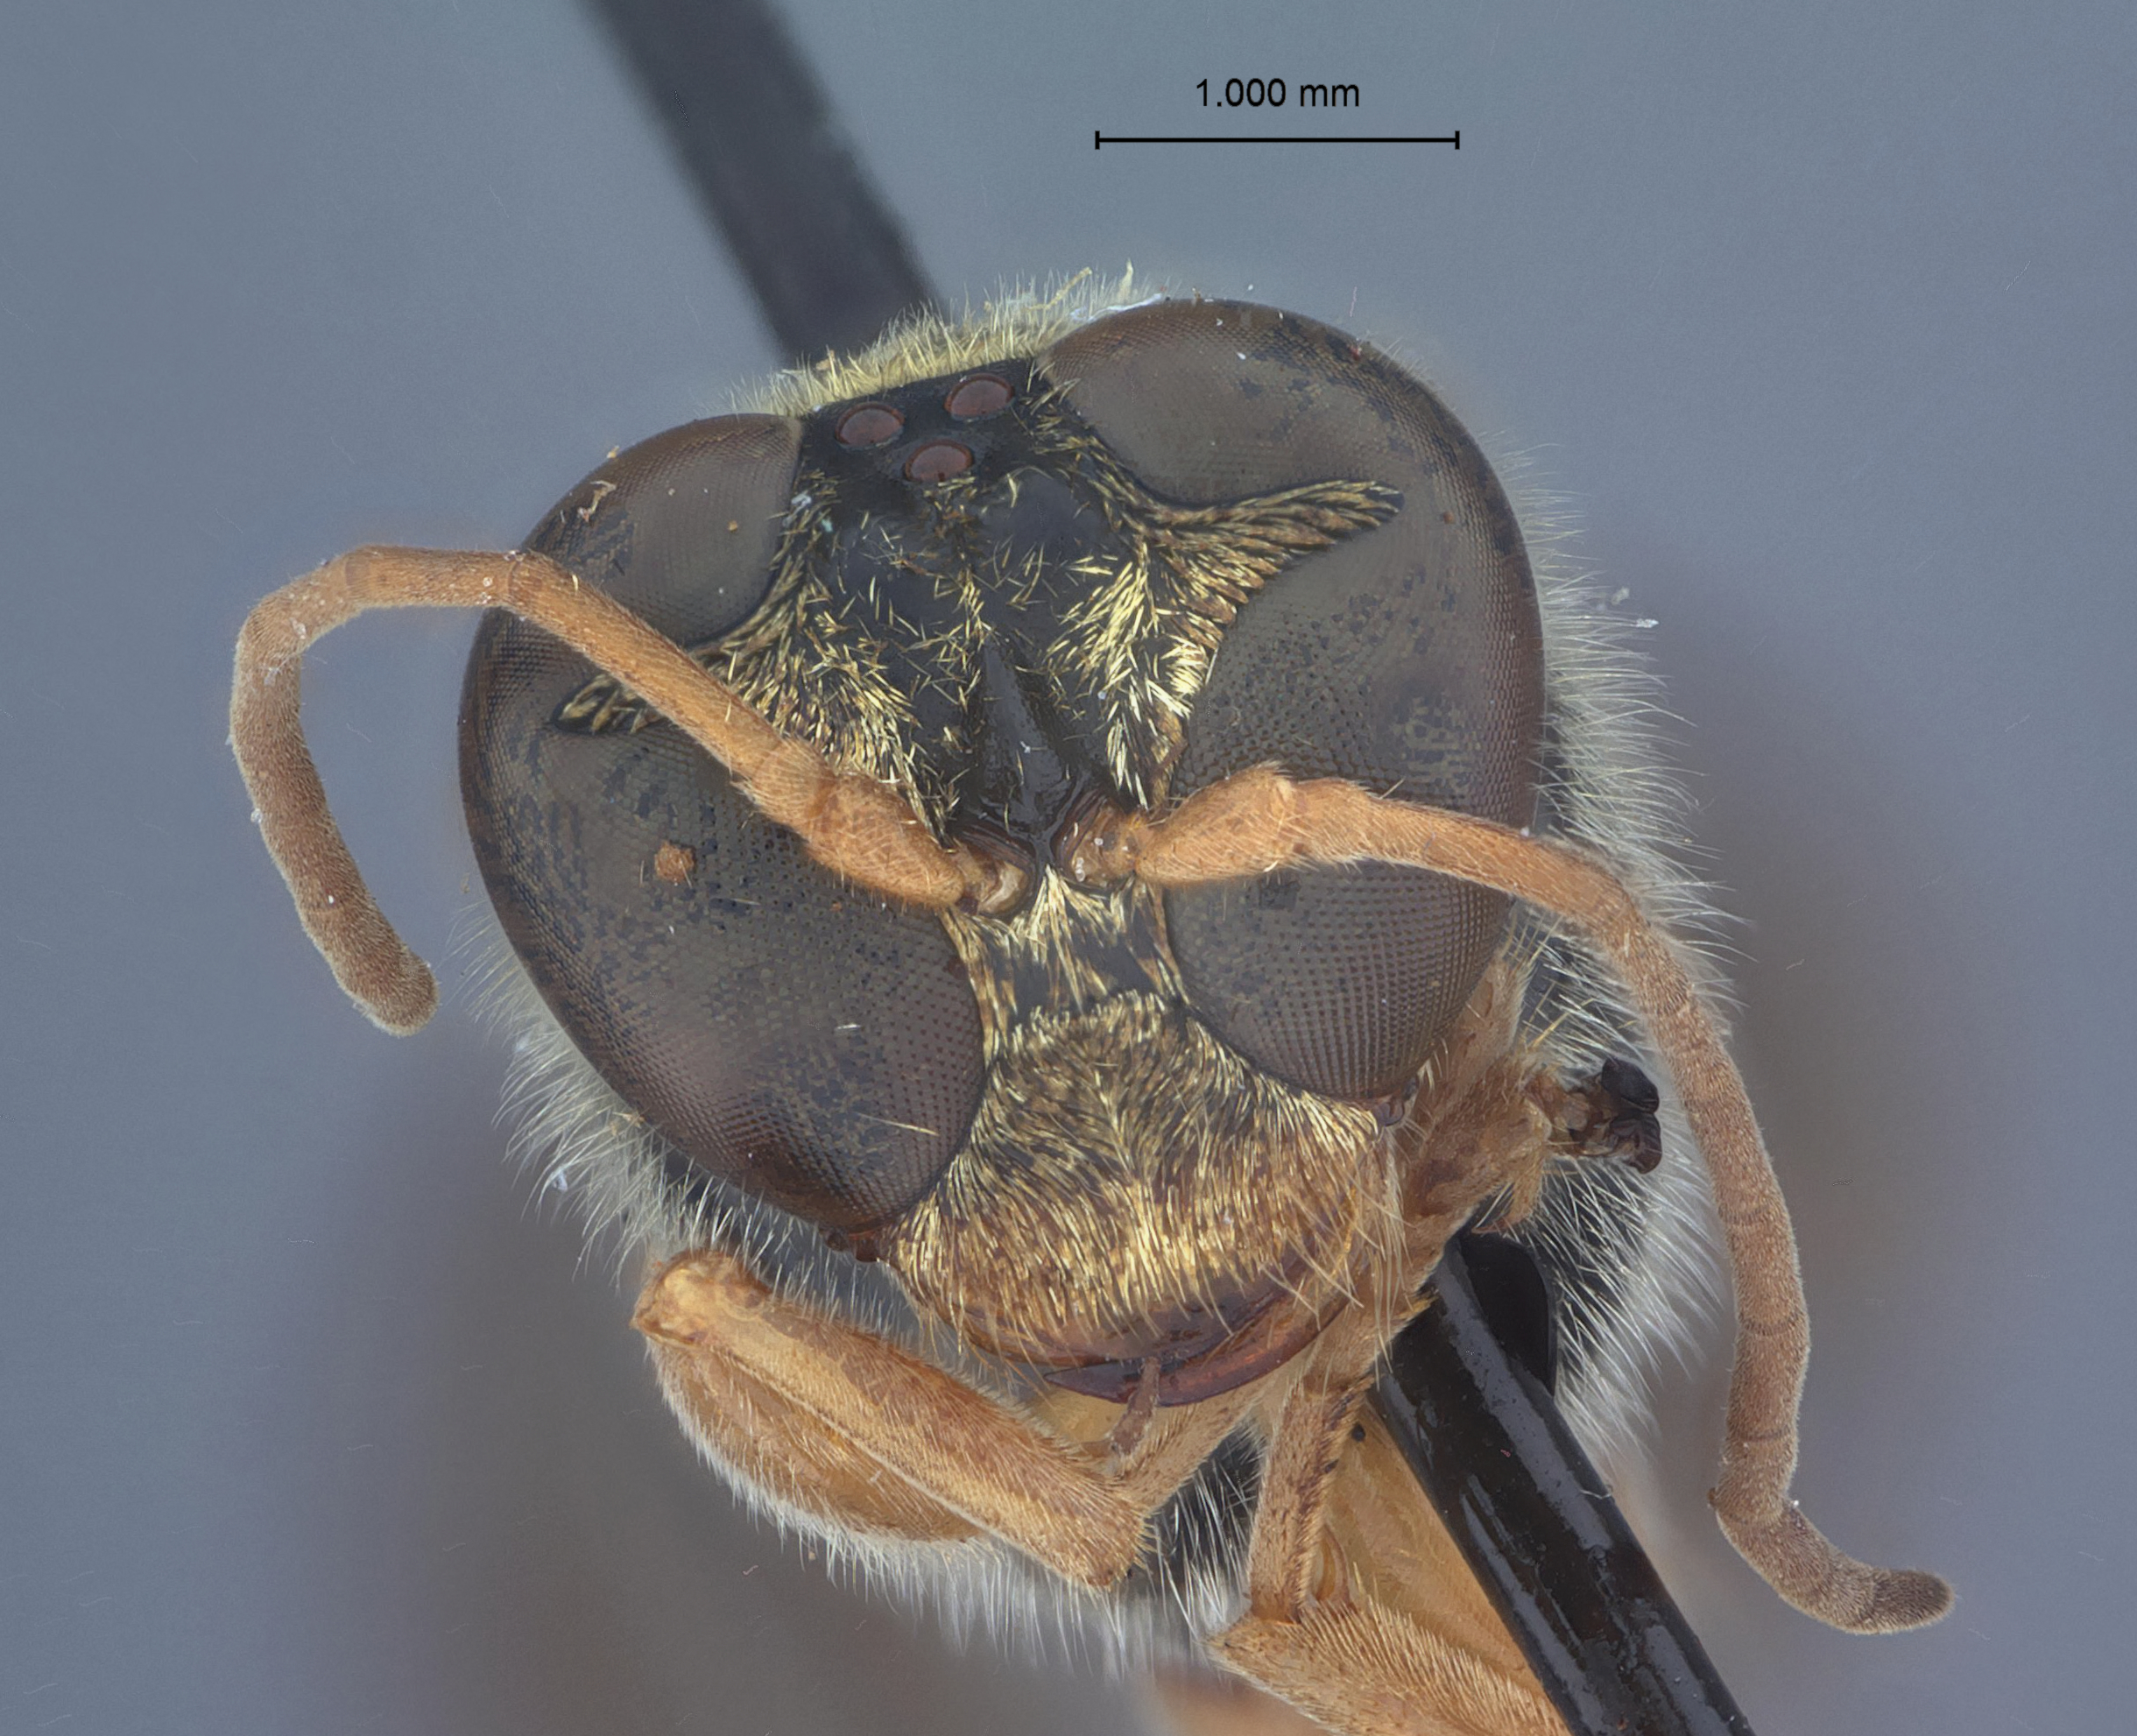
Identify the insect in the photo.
Trypoxylon varicolor
